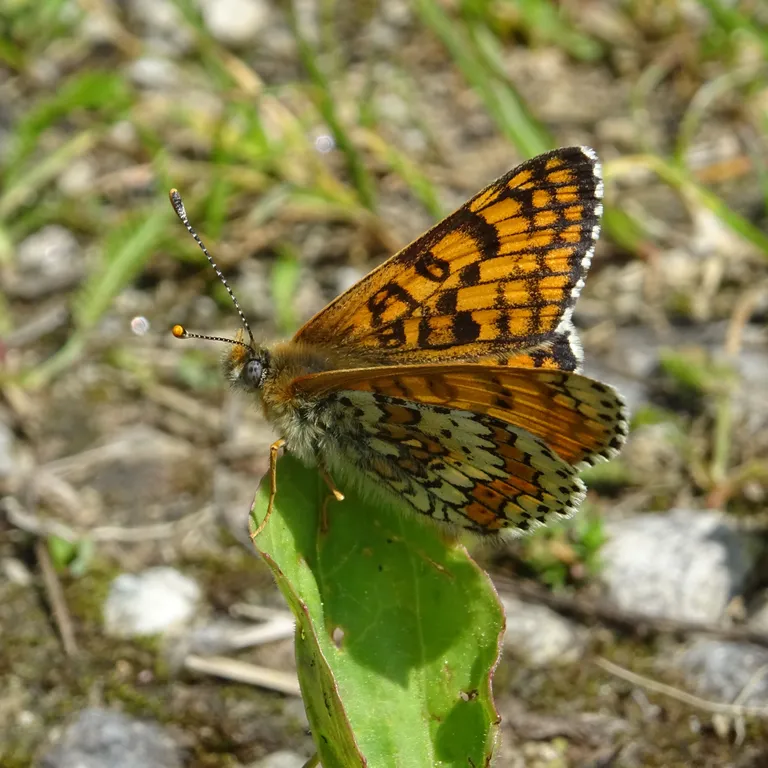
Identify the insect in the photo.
Melitaea cinxia
